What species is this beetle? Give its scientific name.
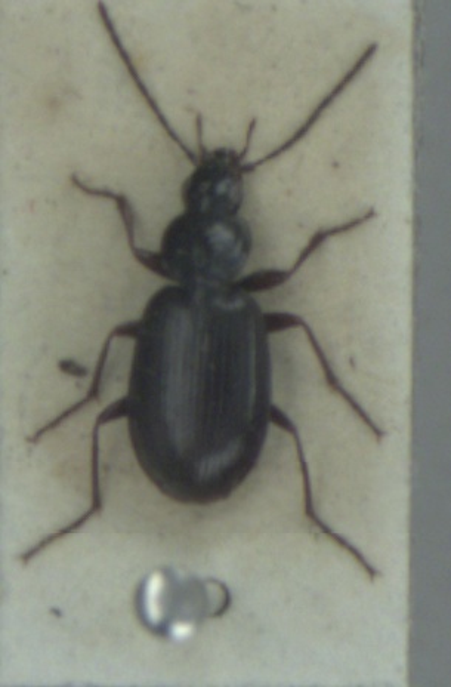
Agonum fuliginosum
